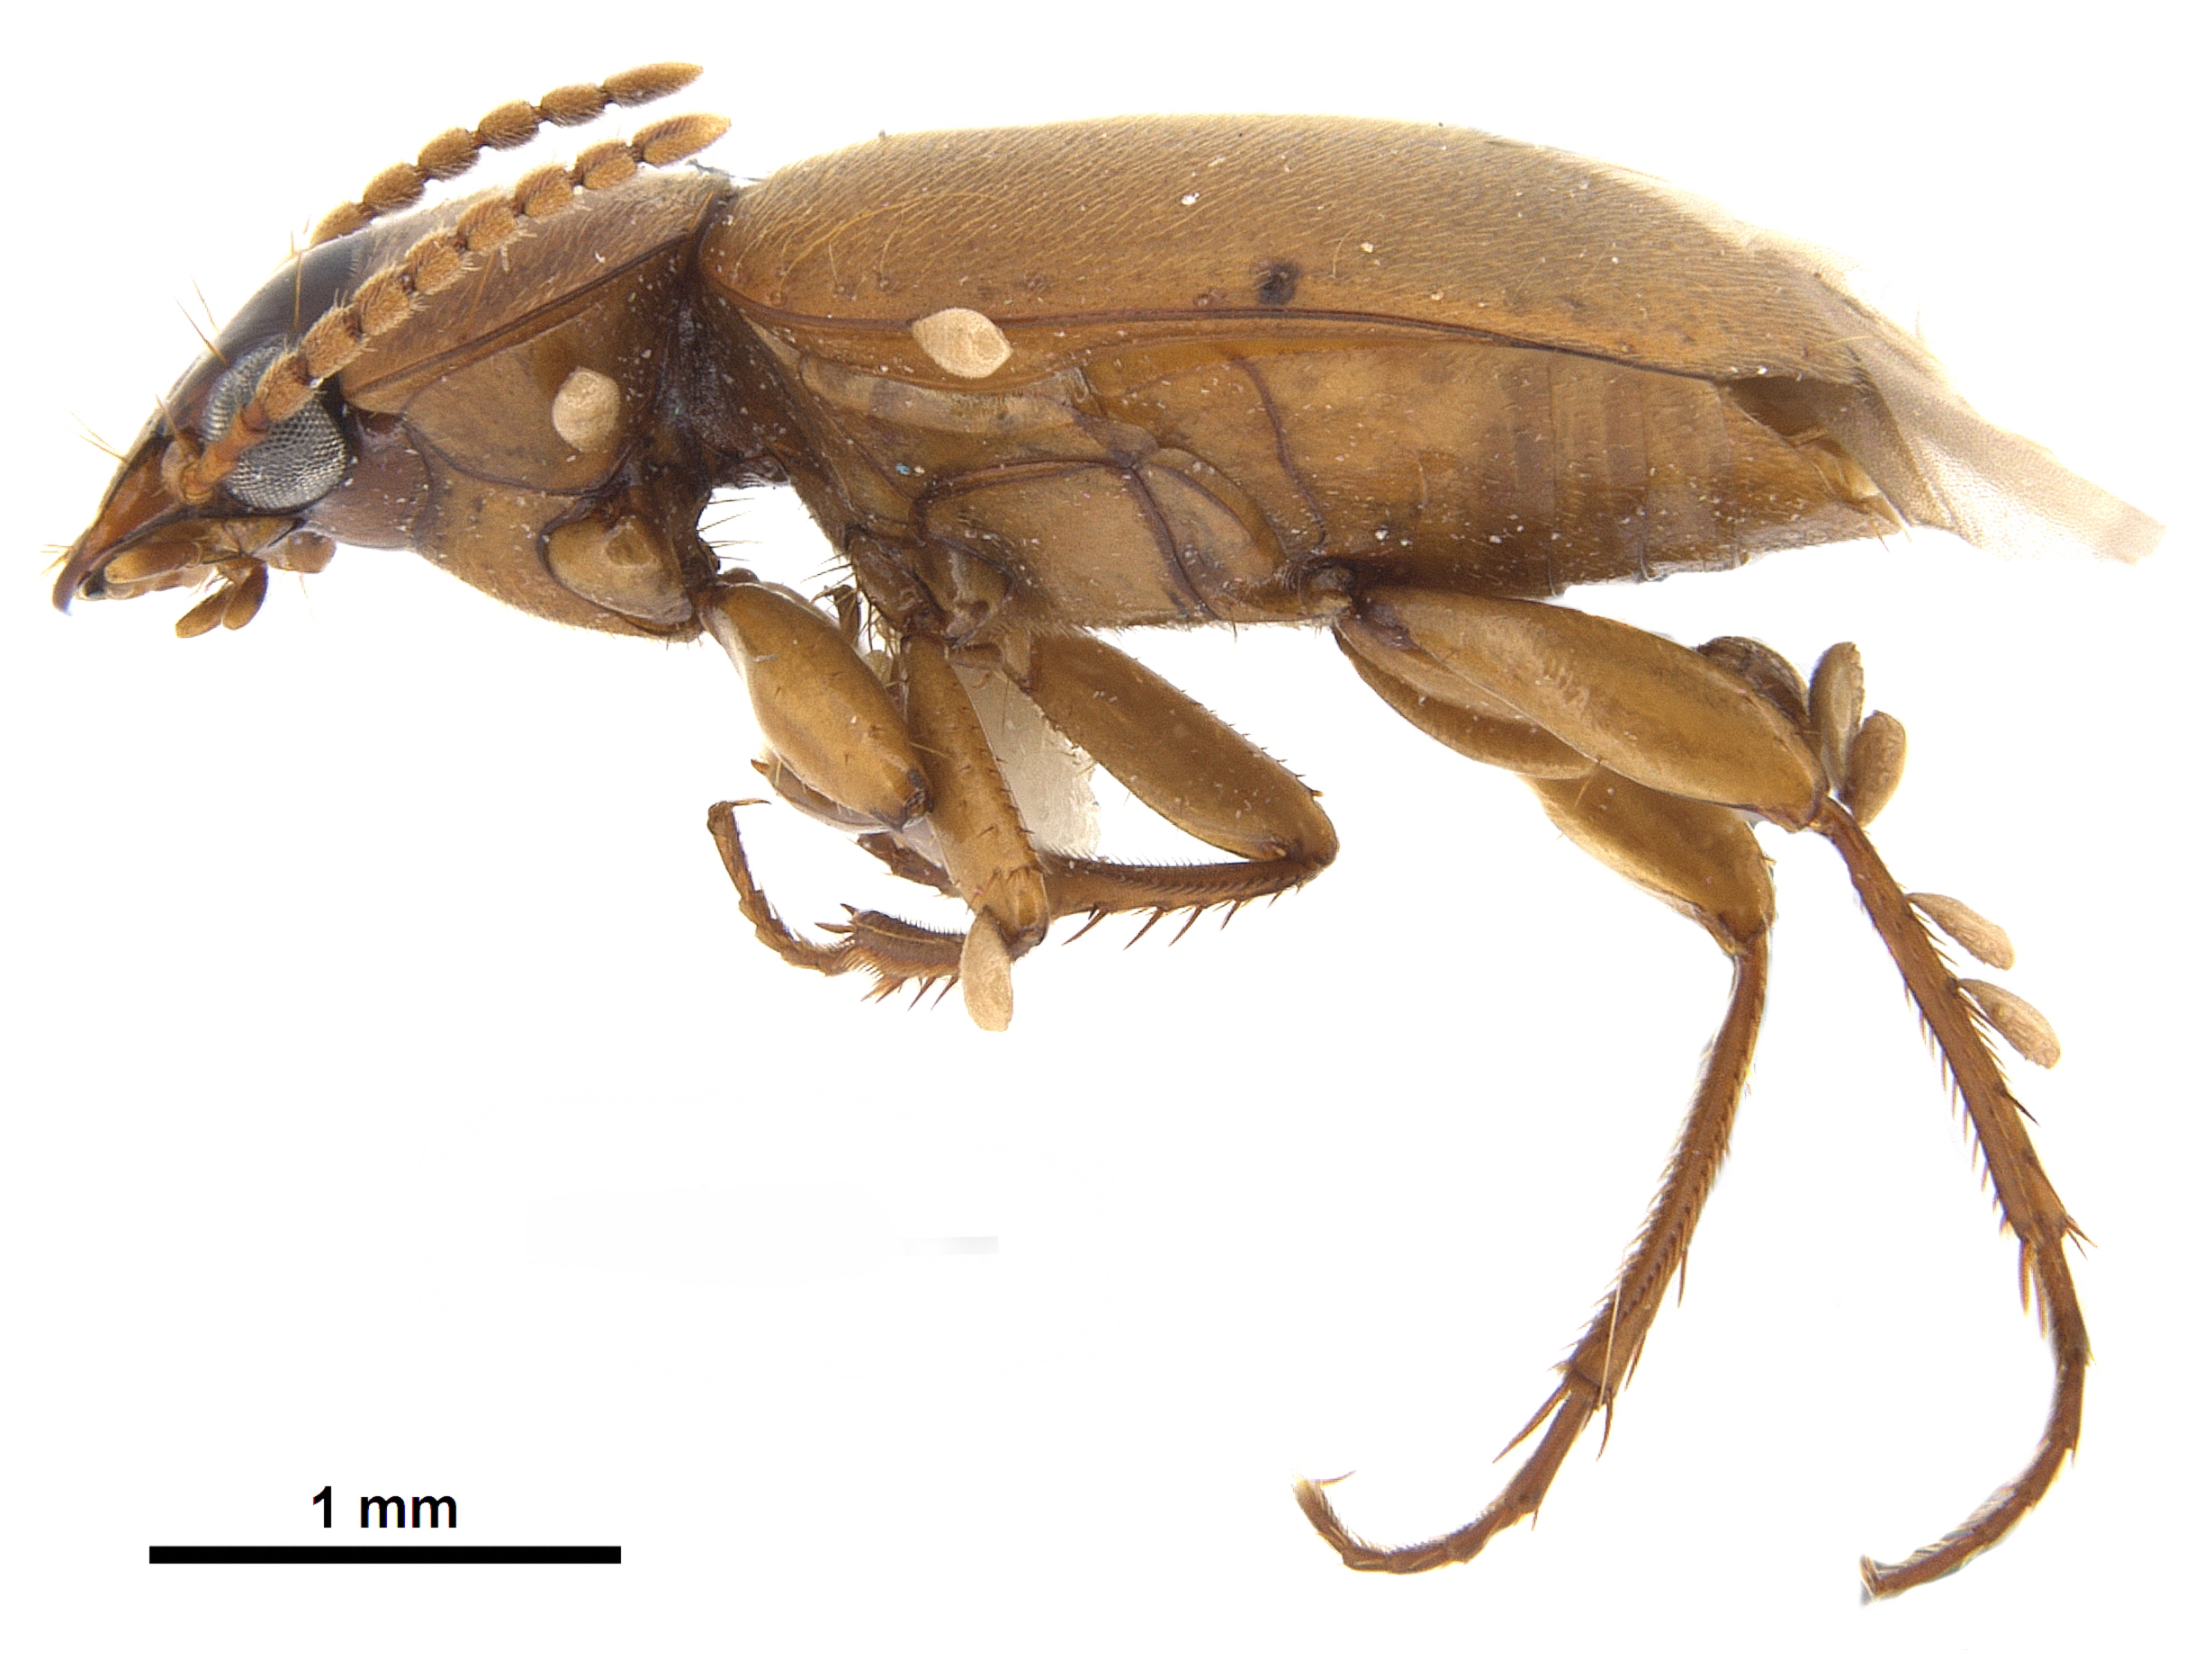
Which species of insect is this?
Somoplatus fulvus
